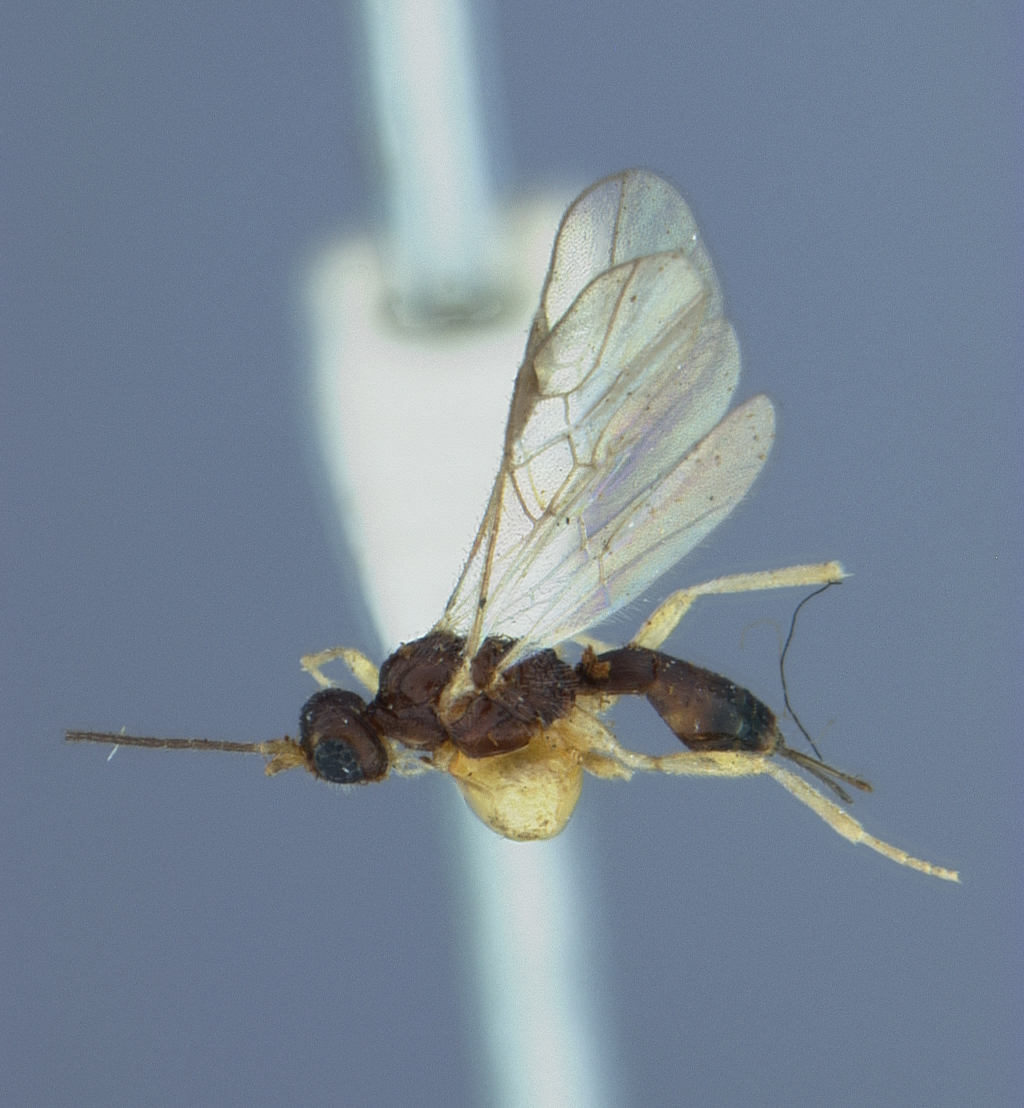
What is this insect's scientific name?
Rhysipolis orchesiae
